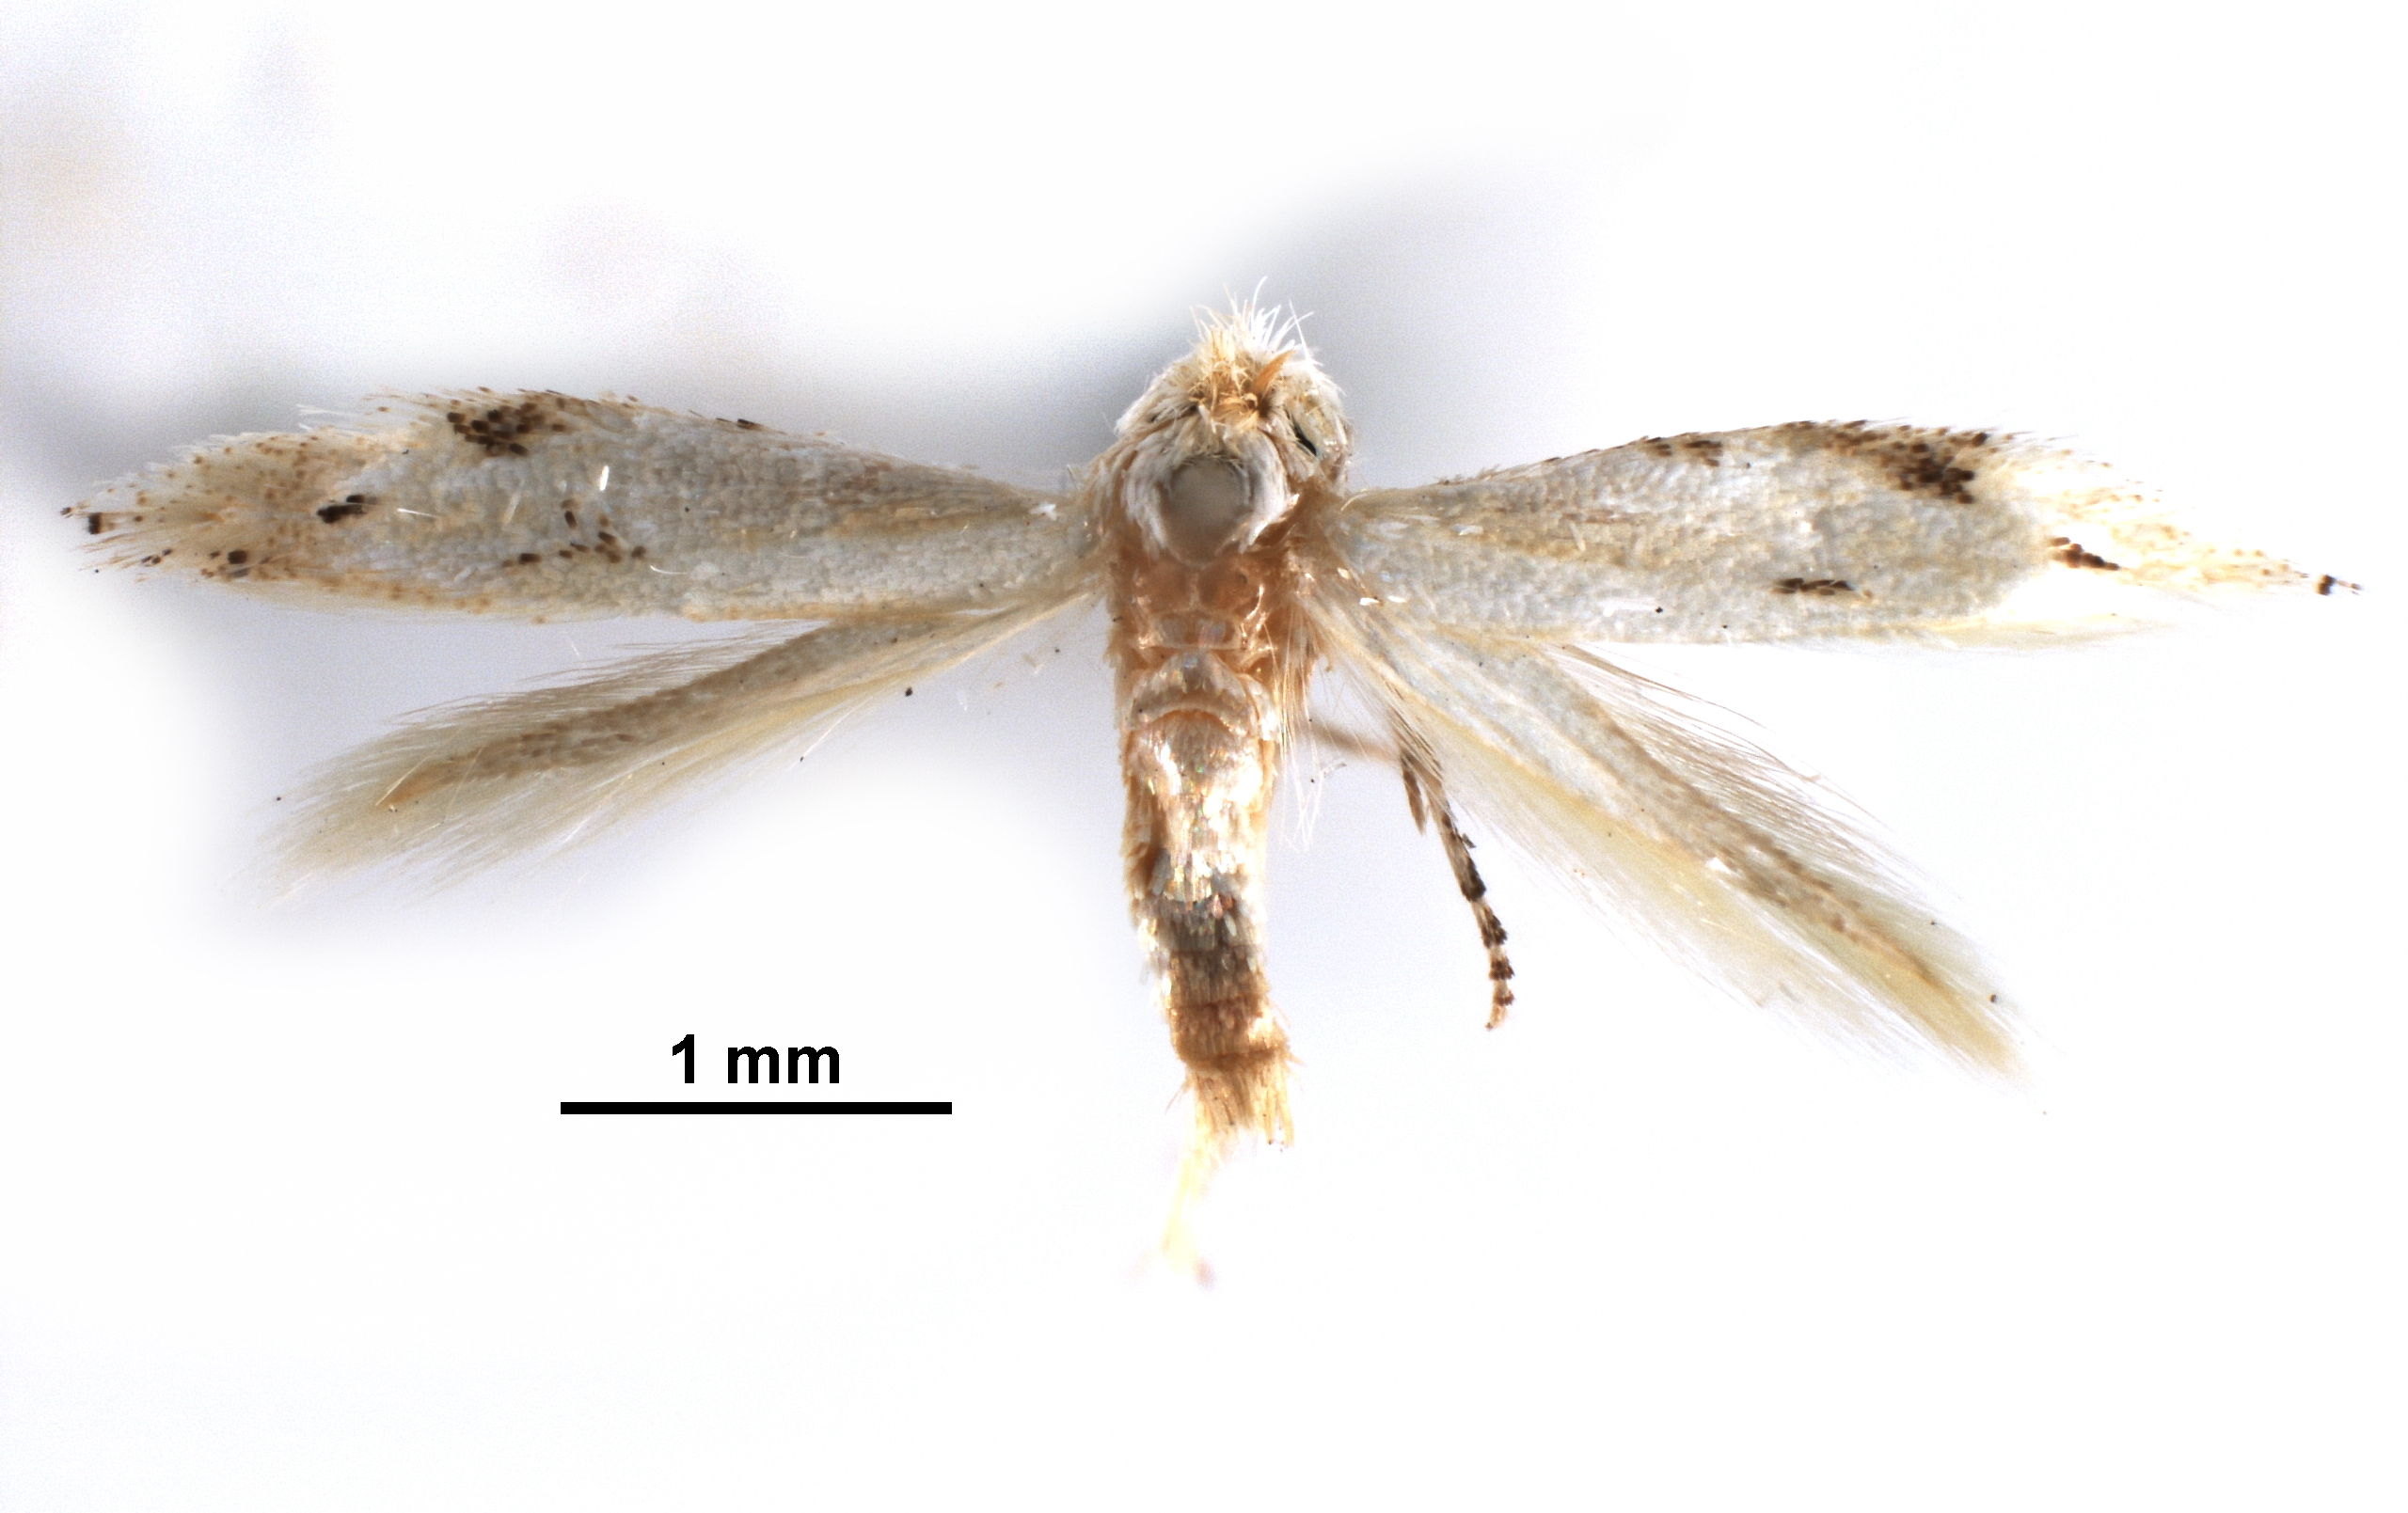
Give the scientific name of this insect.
Bucculatrix gossypiella
